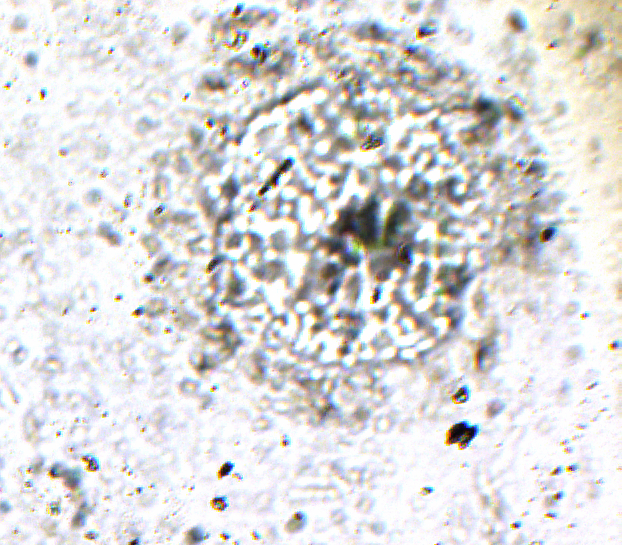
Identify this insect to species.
Leptoteleia peninsularis
